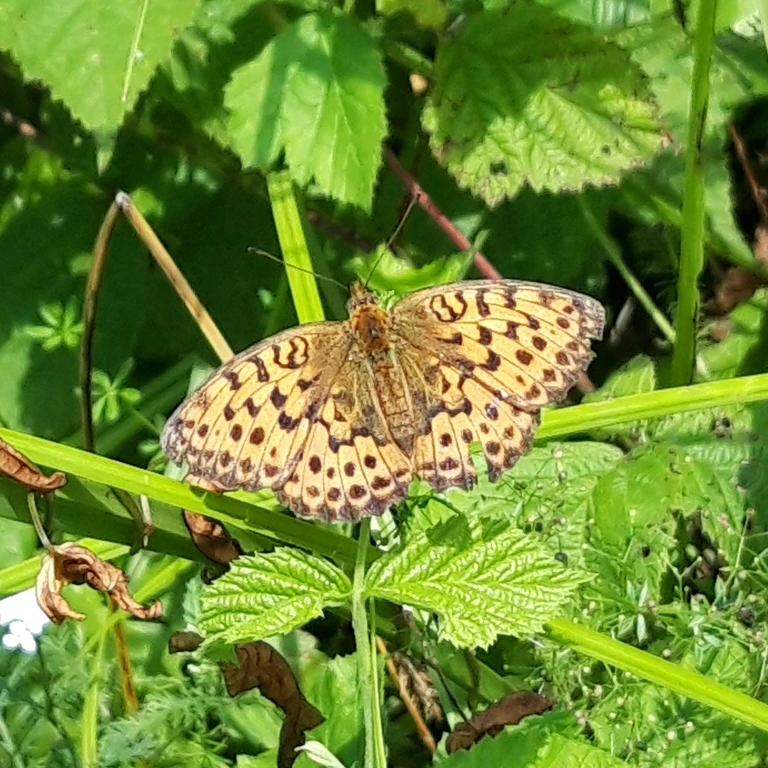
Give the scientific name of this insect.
Brenthis daphne
